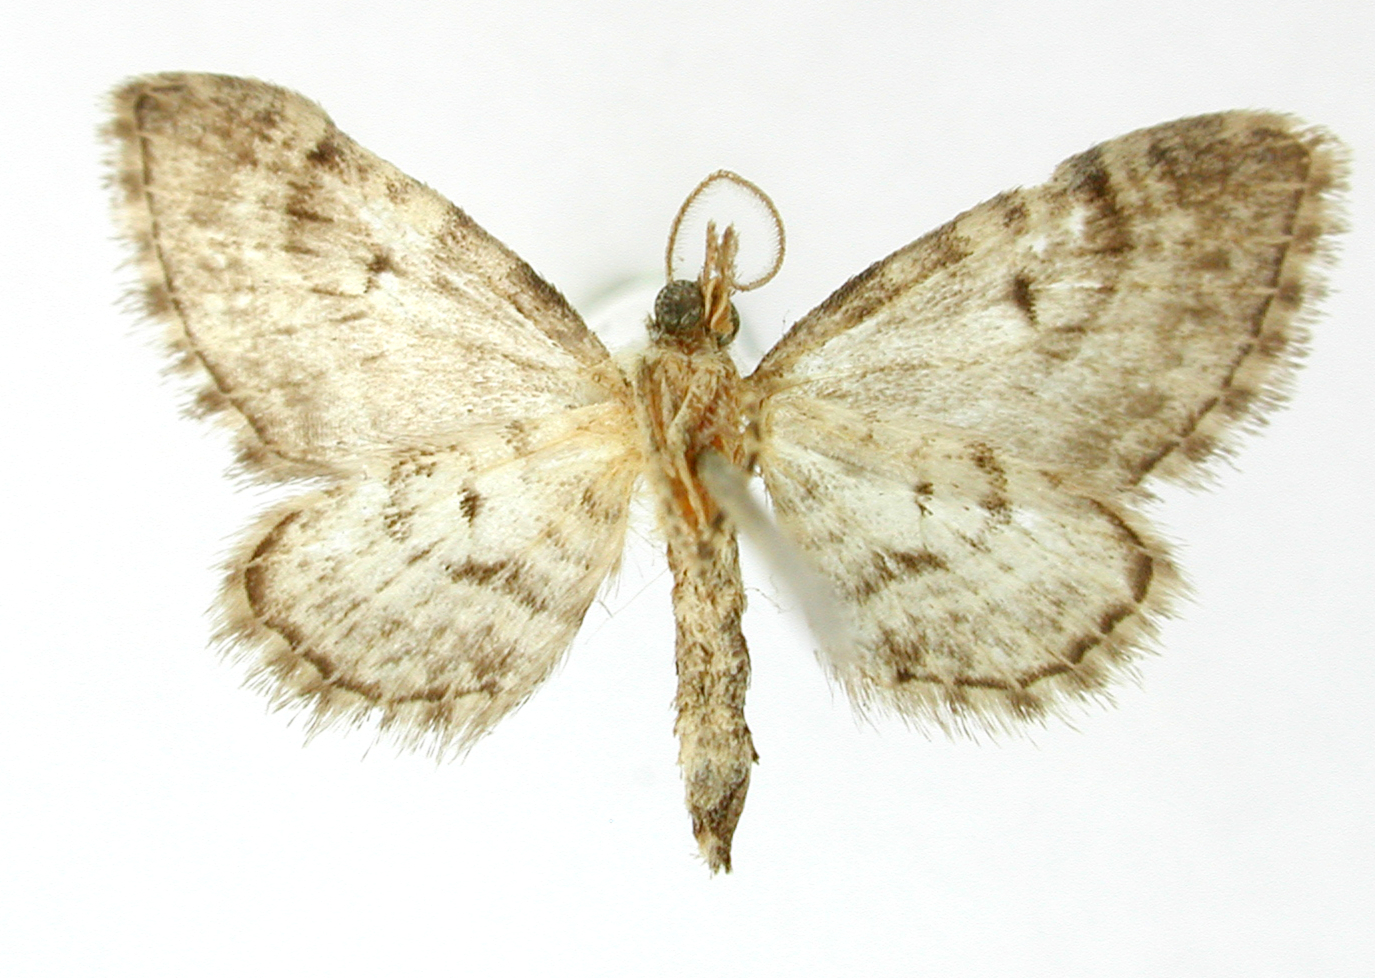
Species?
Lepiodes chrodna
